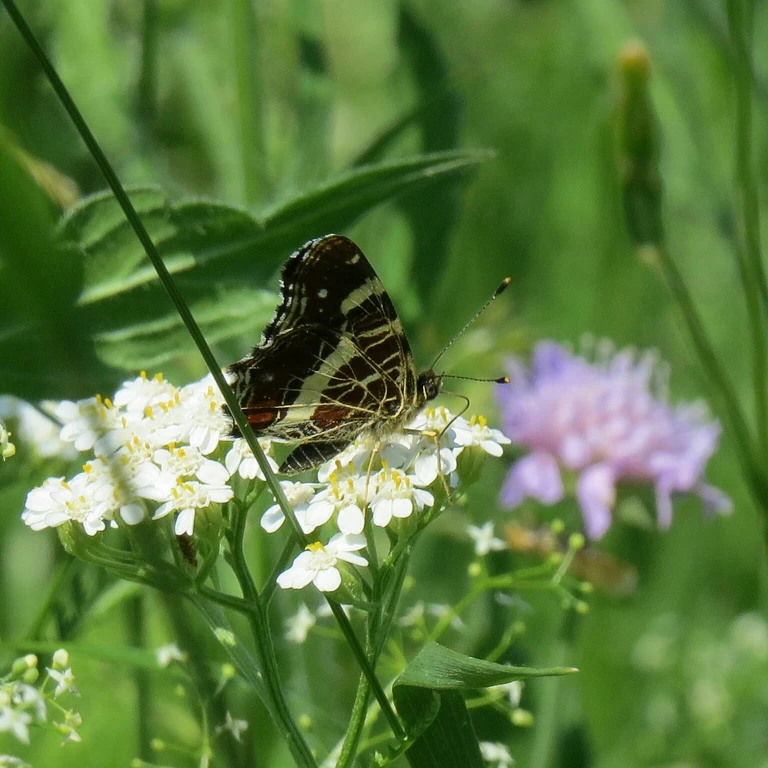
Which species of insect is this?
Araschnia levana
